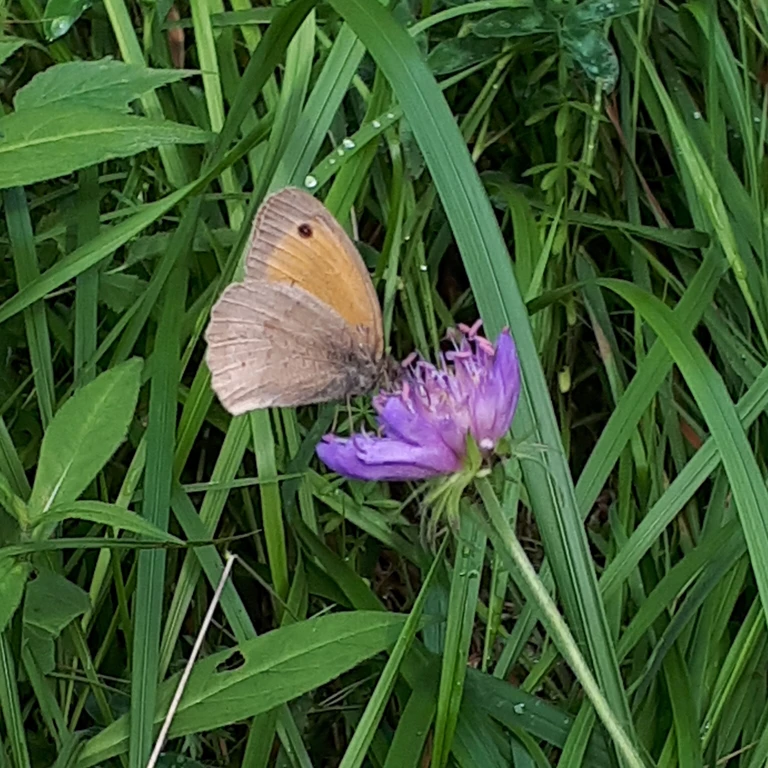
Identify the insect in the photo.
Maniola jurtina
